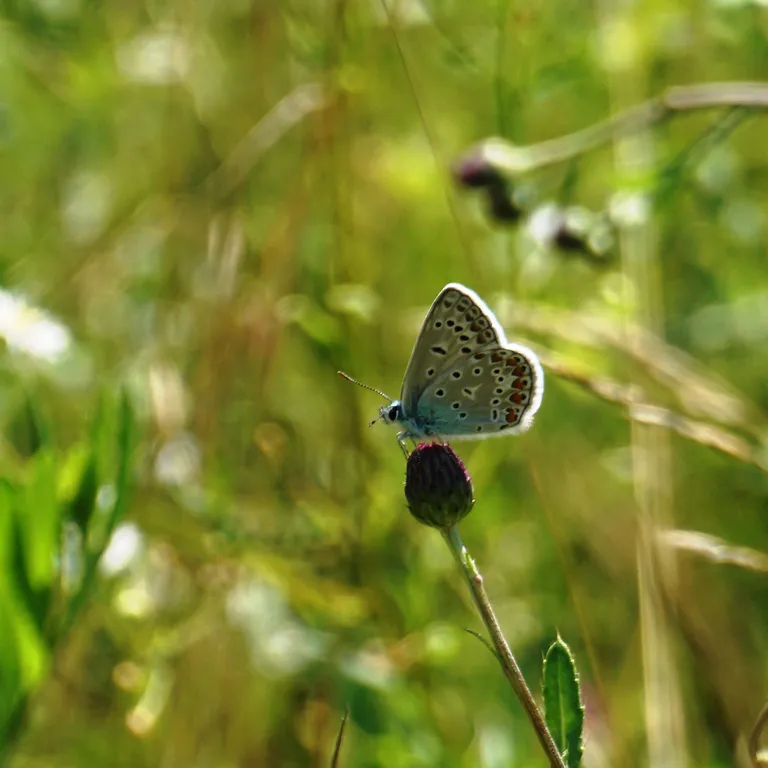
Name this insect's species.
Polyommatus icarus
